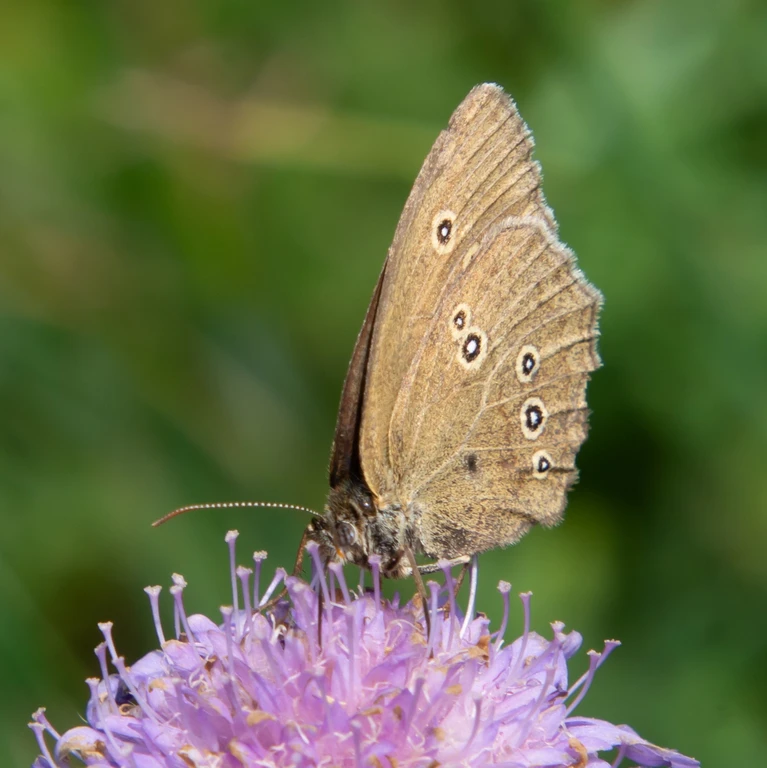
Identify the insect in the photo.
Aphantopus hyperantus
